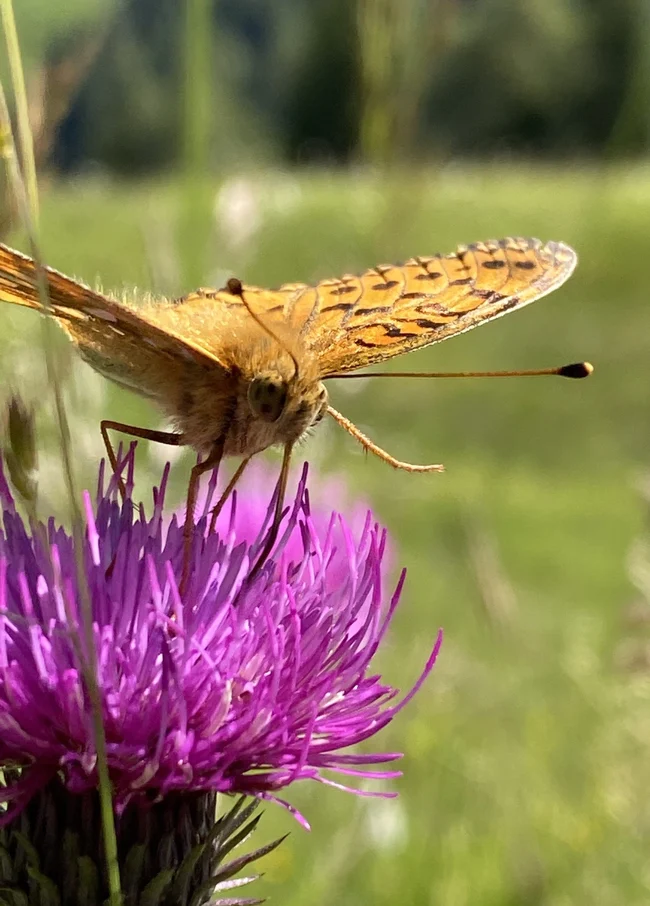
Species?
Speyeria aglaja
